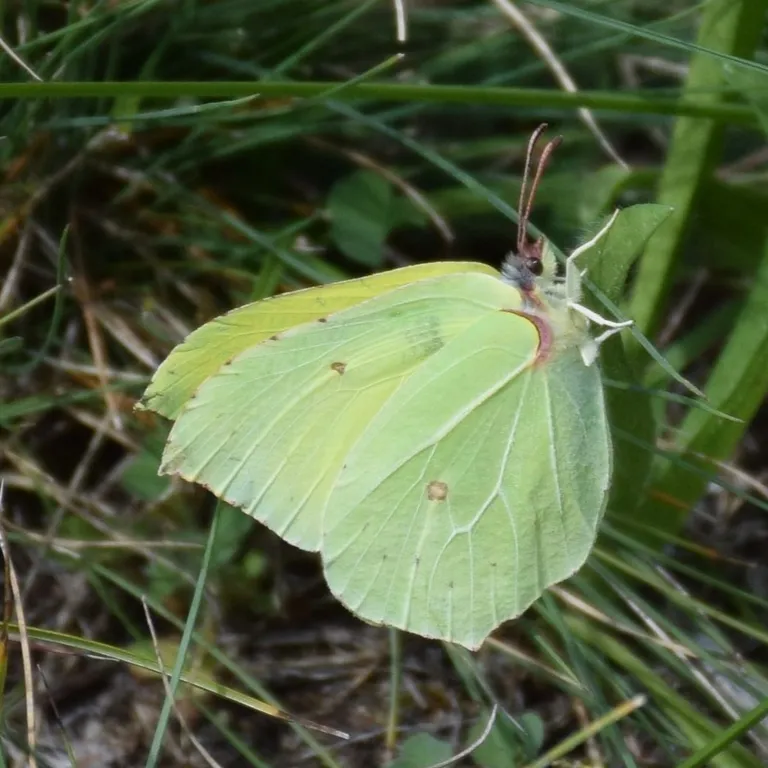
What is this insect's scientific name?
Gonepteryx rhamni
